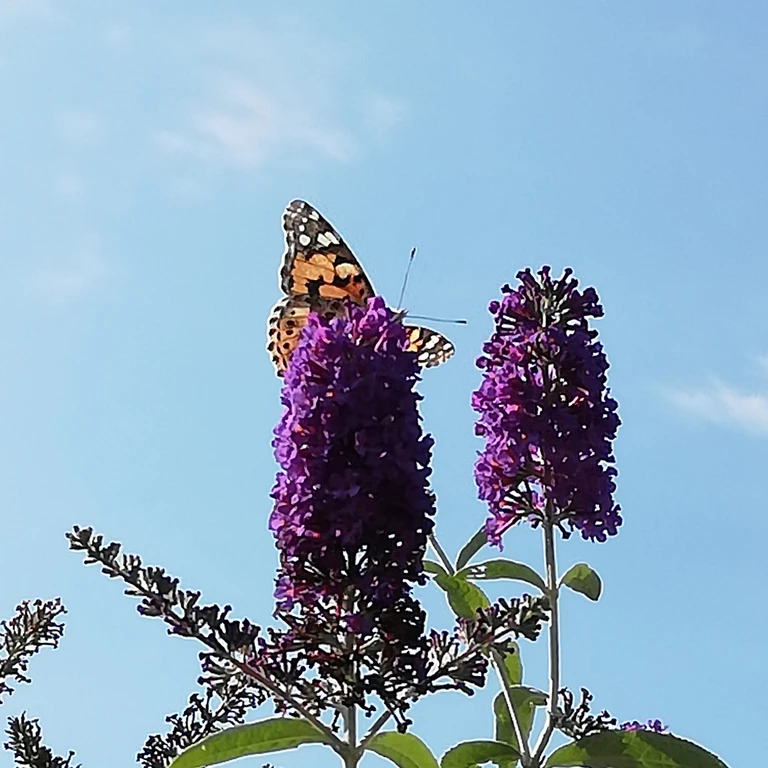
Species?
Vanessa cardui
